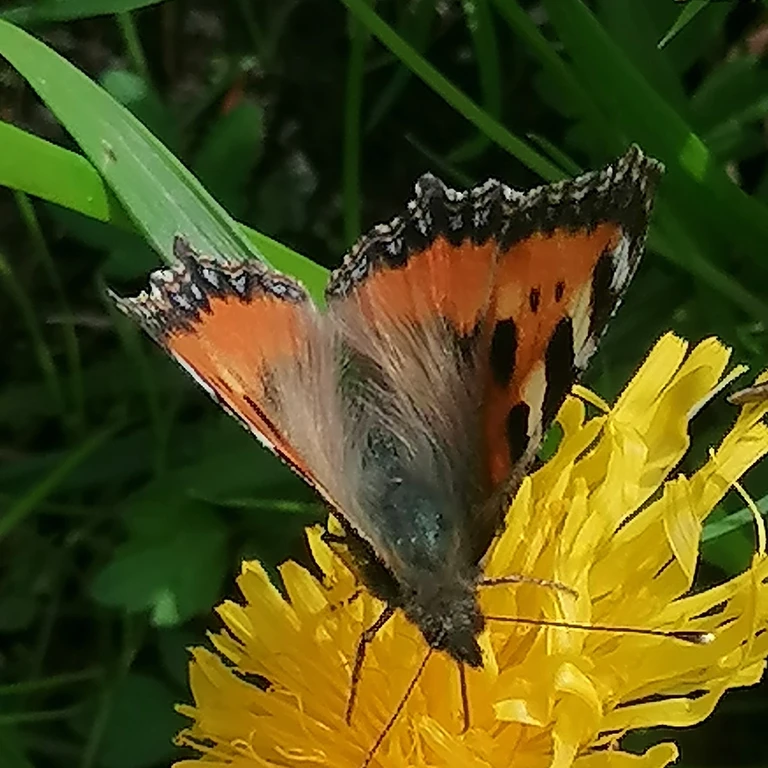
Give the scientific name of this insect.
Aglais urticae
